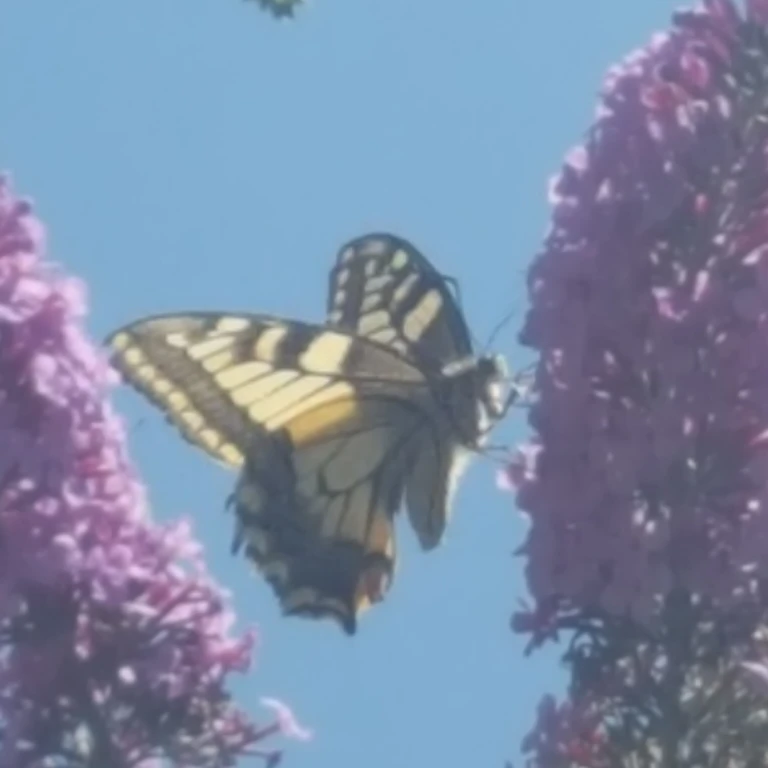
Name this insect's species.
Papilio machaon
